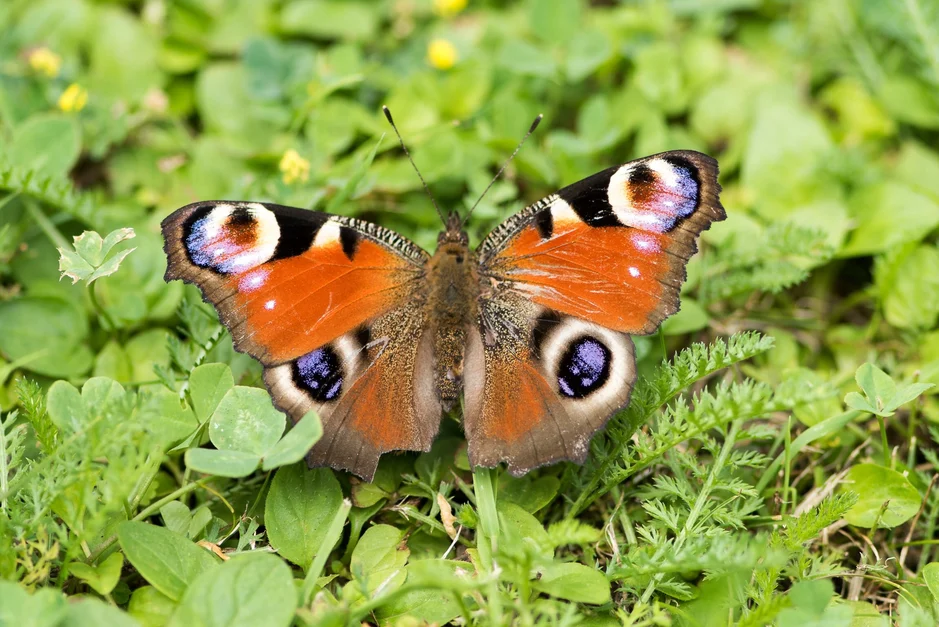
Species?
Aglais io
